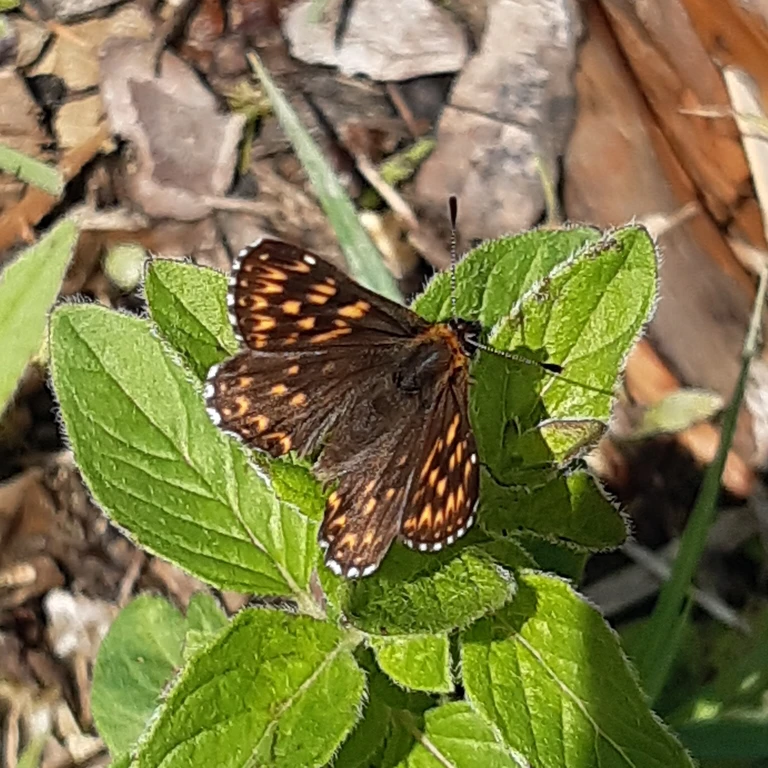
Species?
Hamearis lucina
